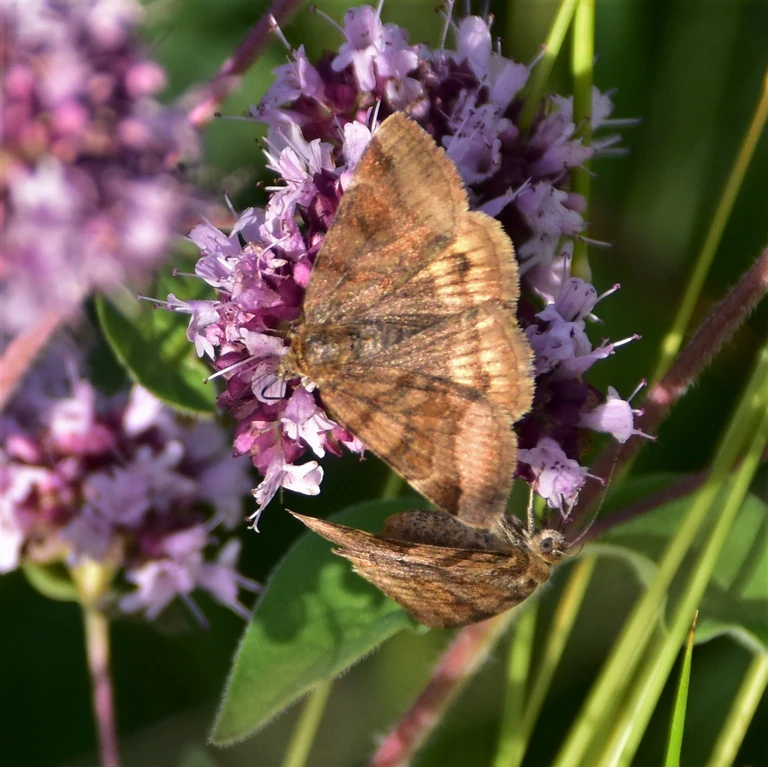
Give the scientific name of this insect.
Euclidia glyphica
